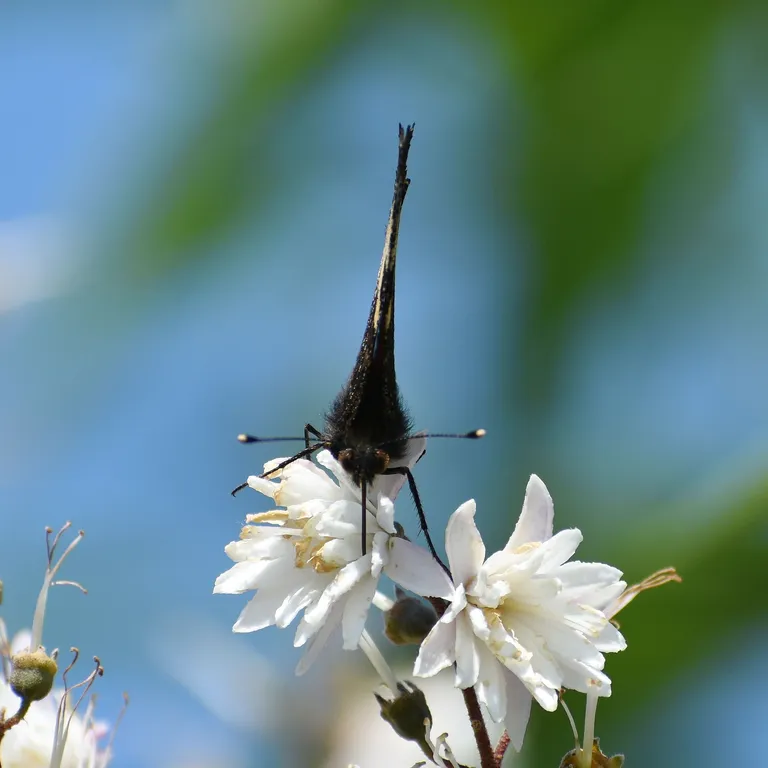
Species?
Aglais urticae
